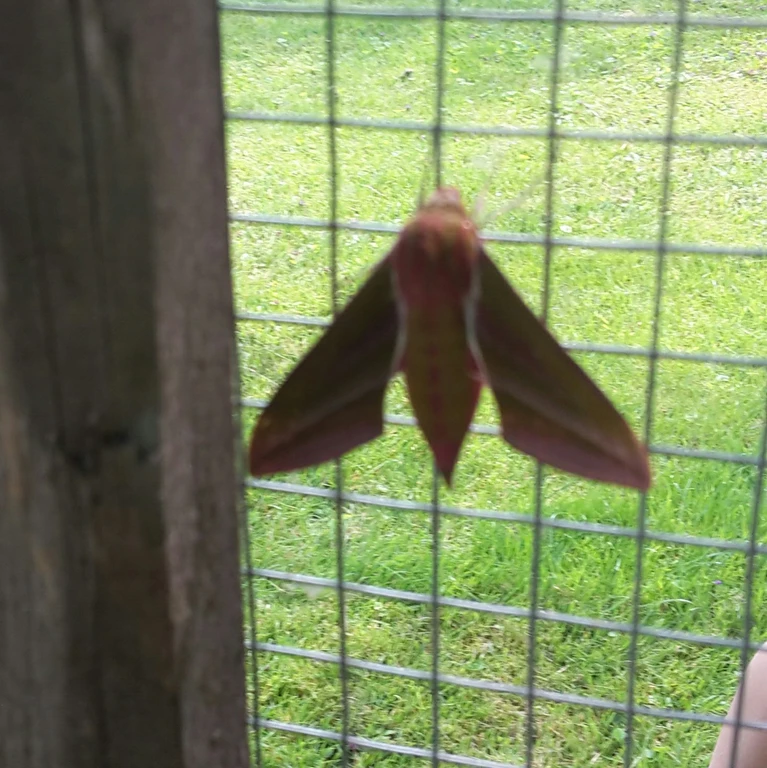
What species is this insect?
Deilephila elpenor
